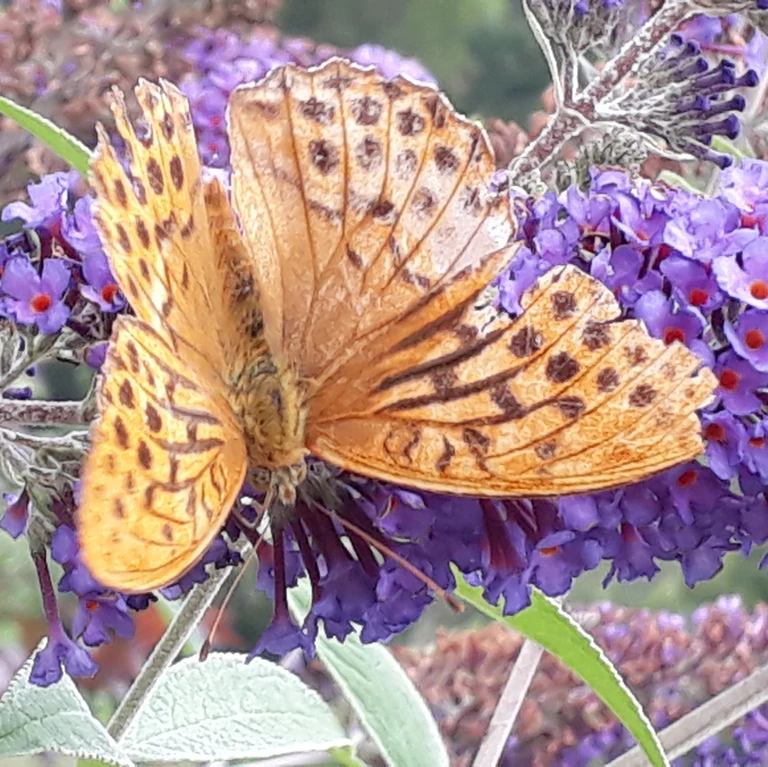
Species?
Argynnis paphia
